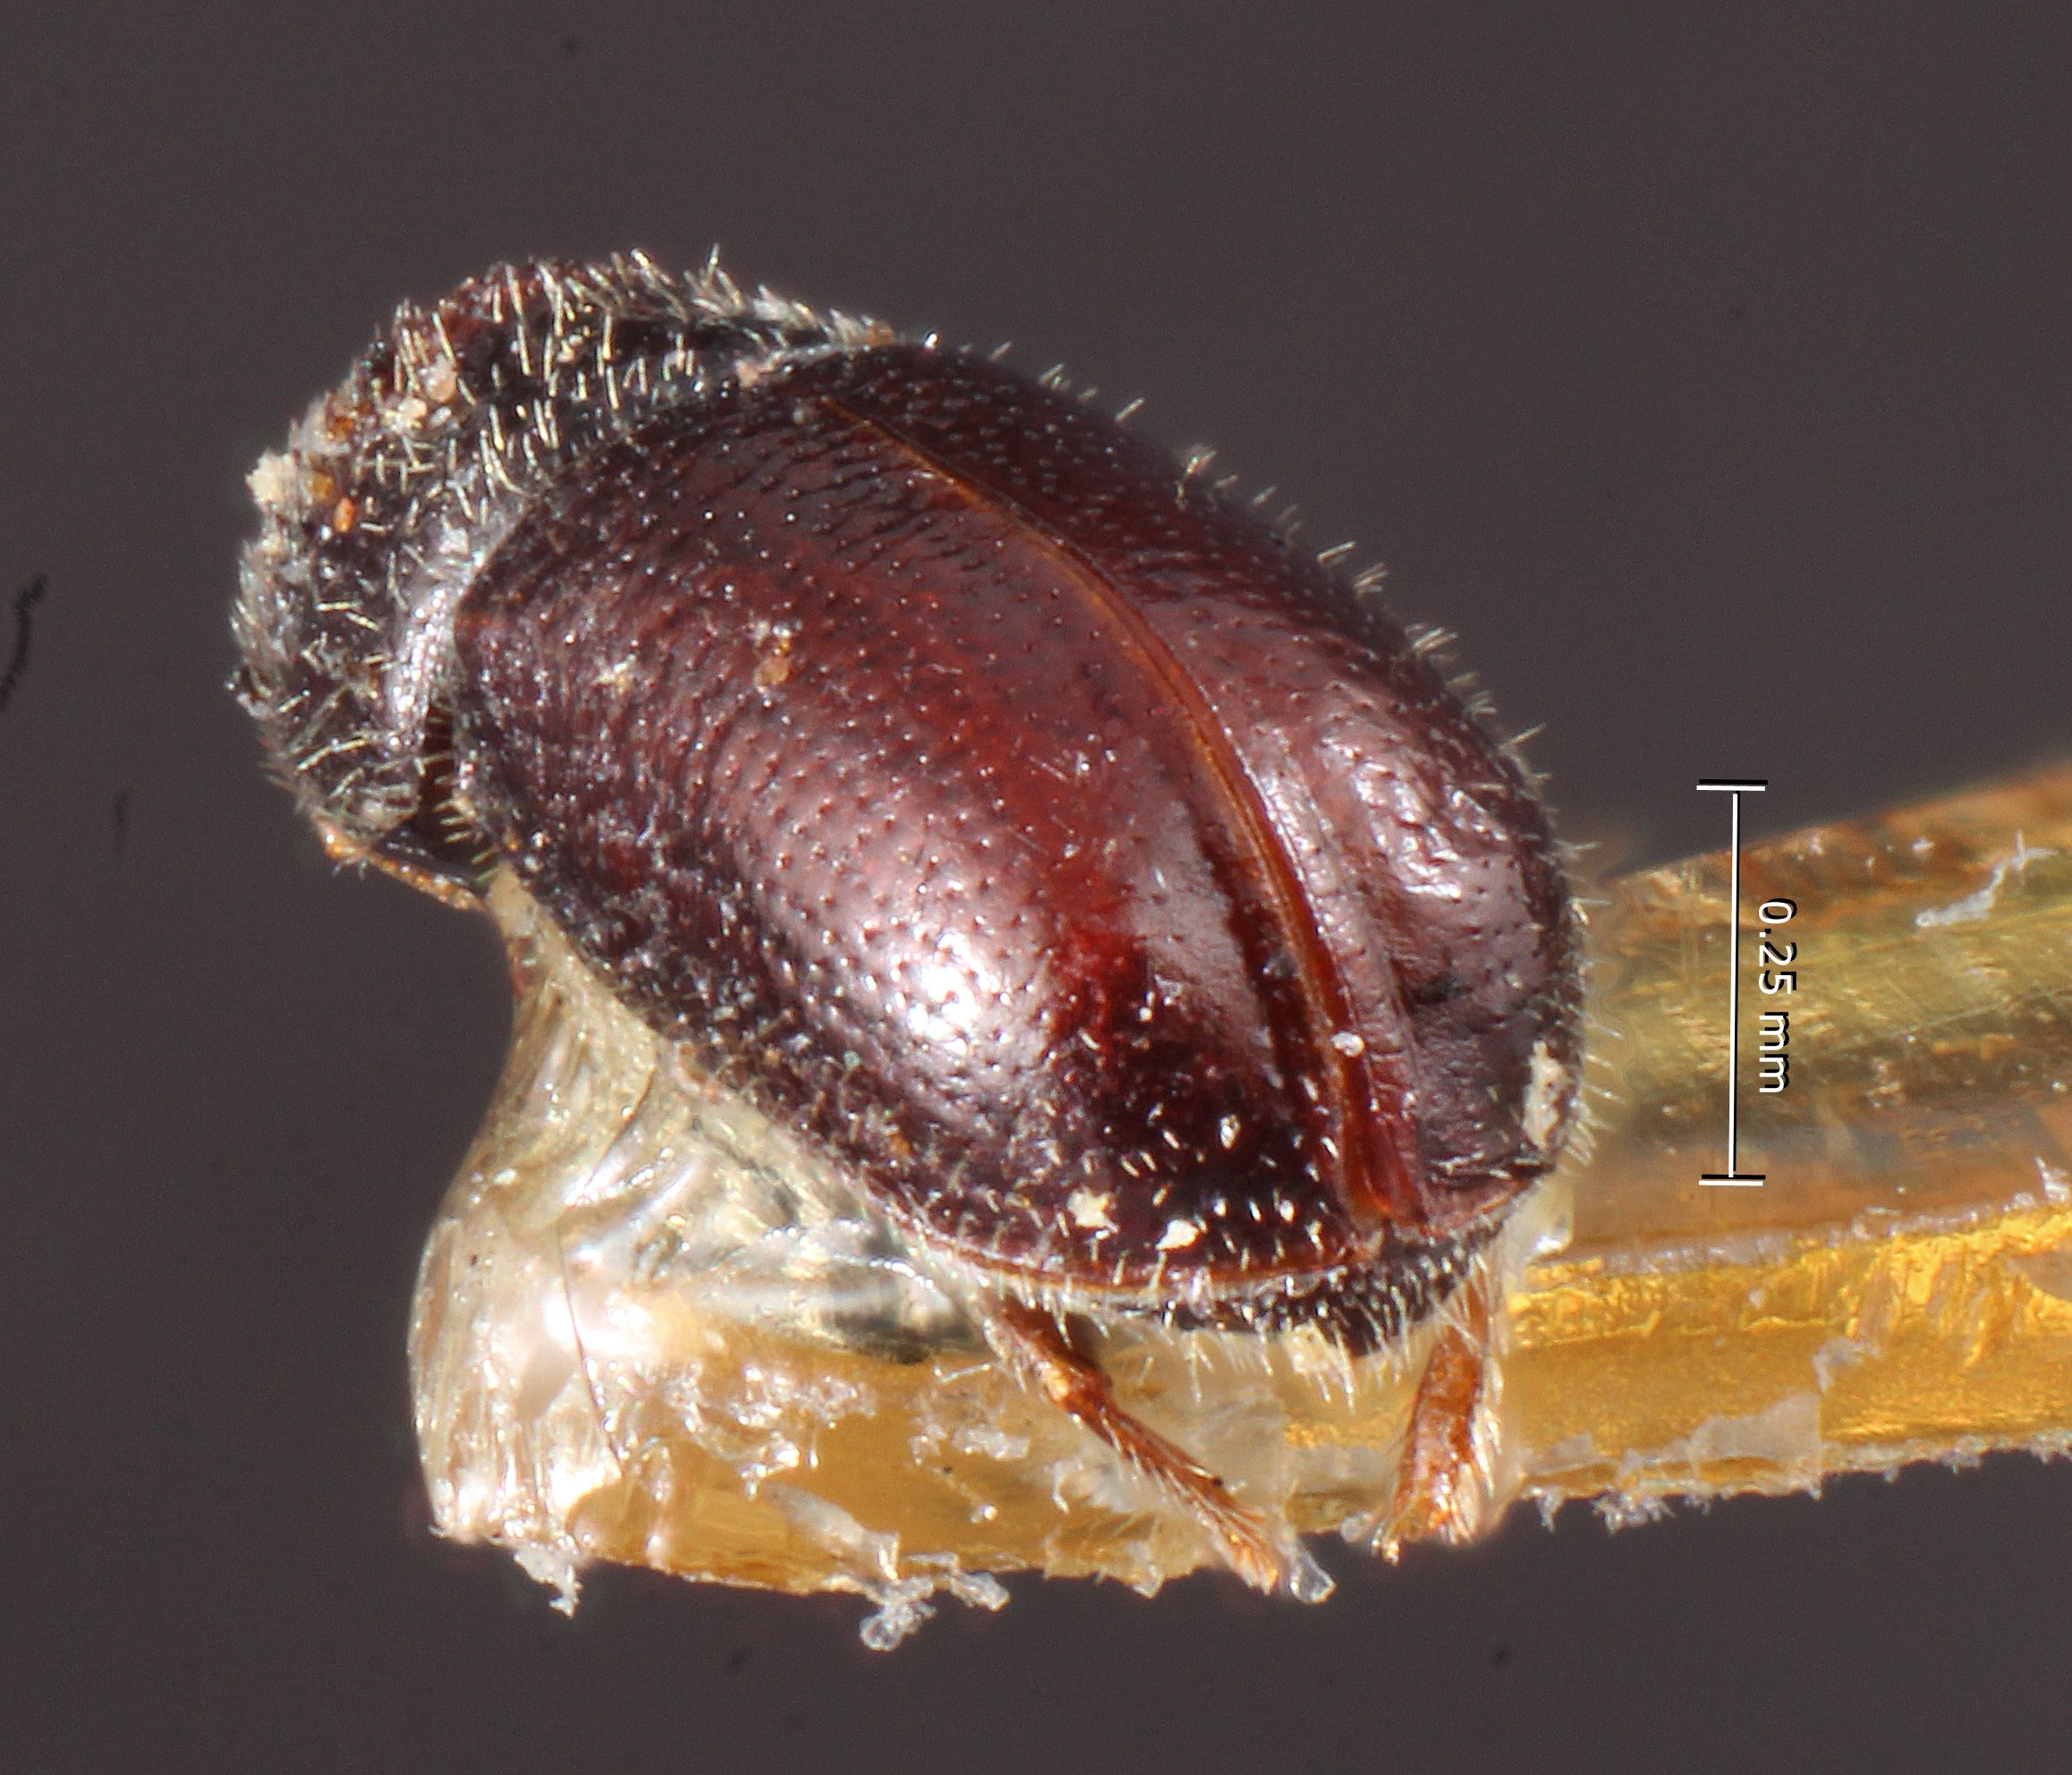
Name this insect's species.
Pityophthorus infans
